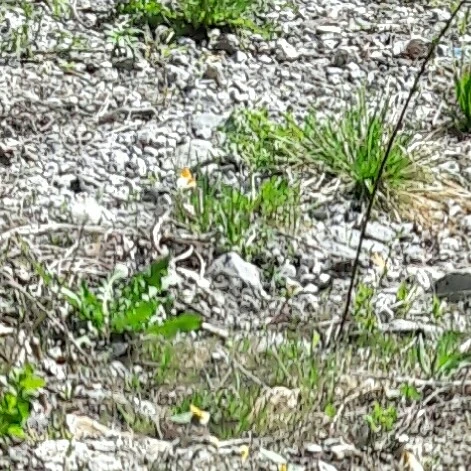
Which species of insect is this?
Anthocharis cardamines
